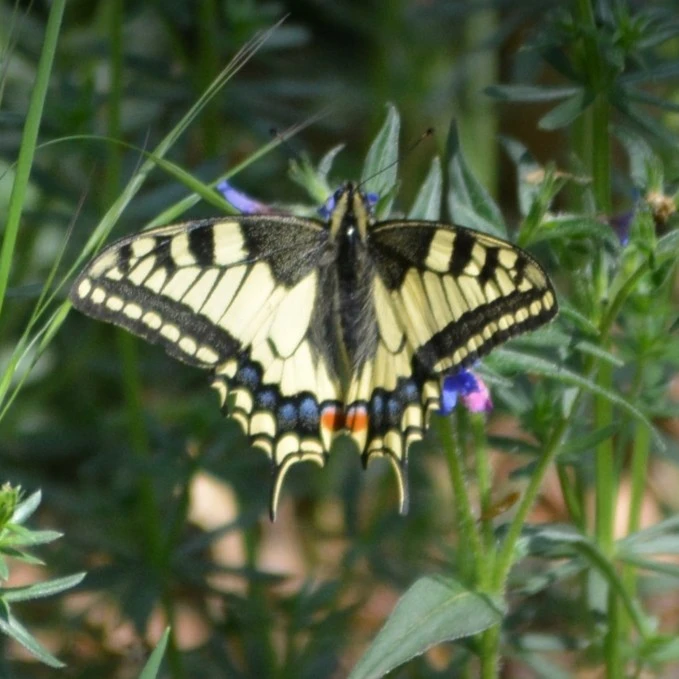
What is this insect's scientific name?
Papilio machaon
